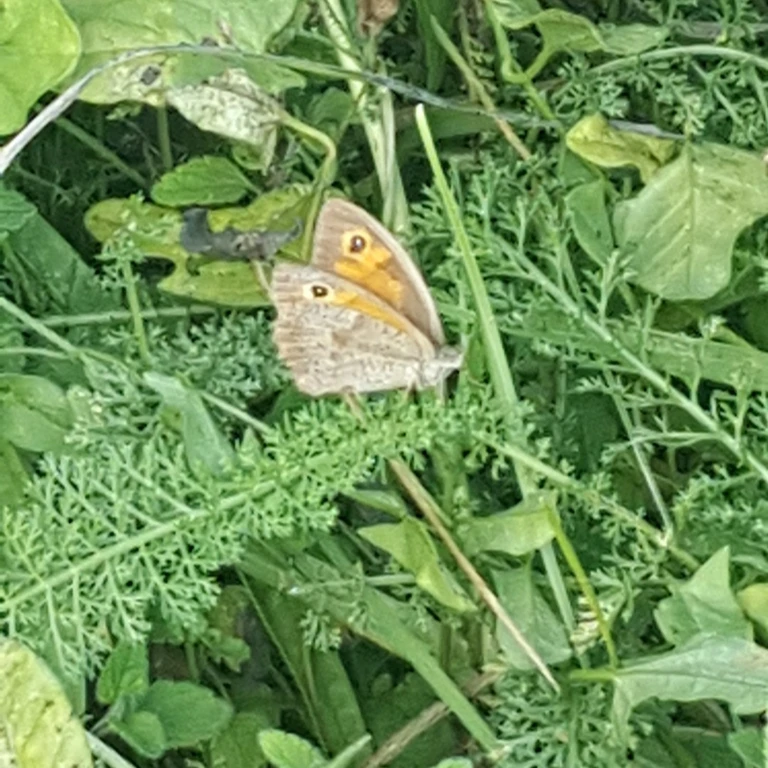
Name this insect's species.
Maniola jurtina
